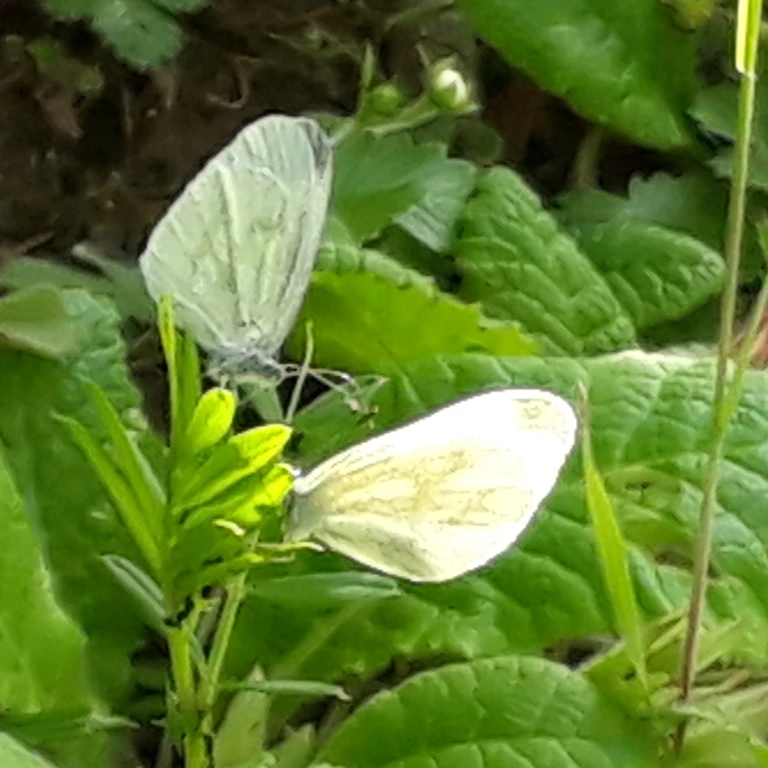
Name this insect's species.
Leptidea sinapis/juvernica
